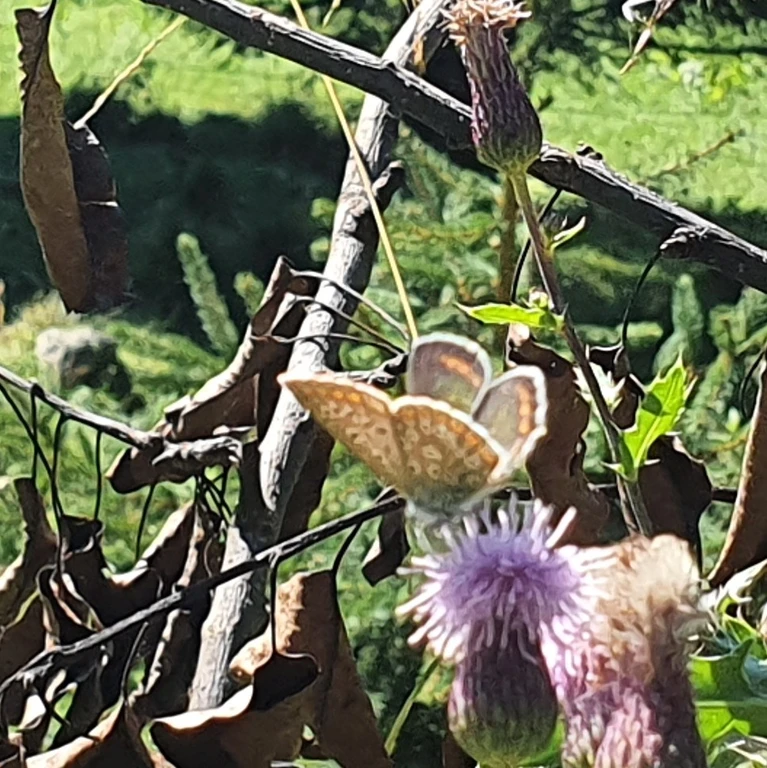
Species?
Polyommatus icarus
